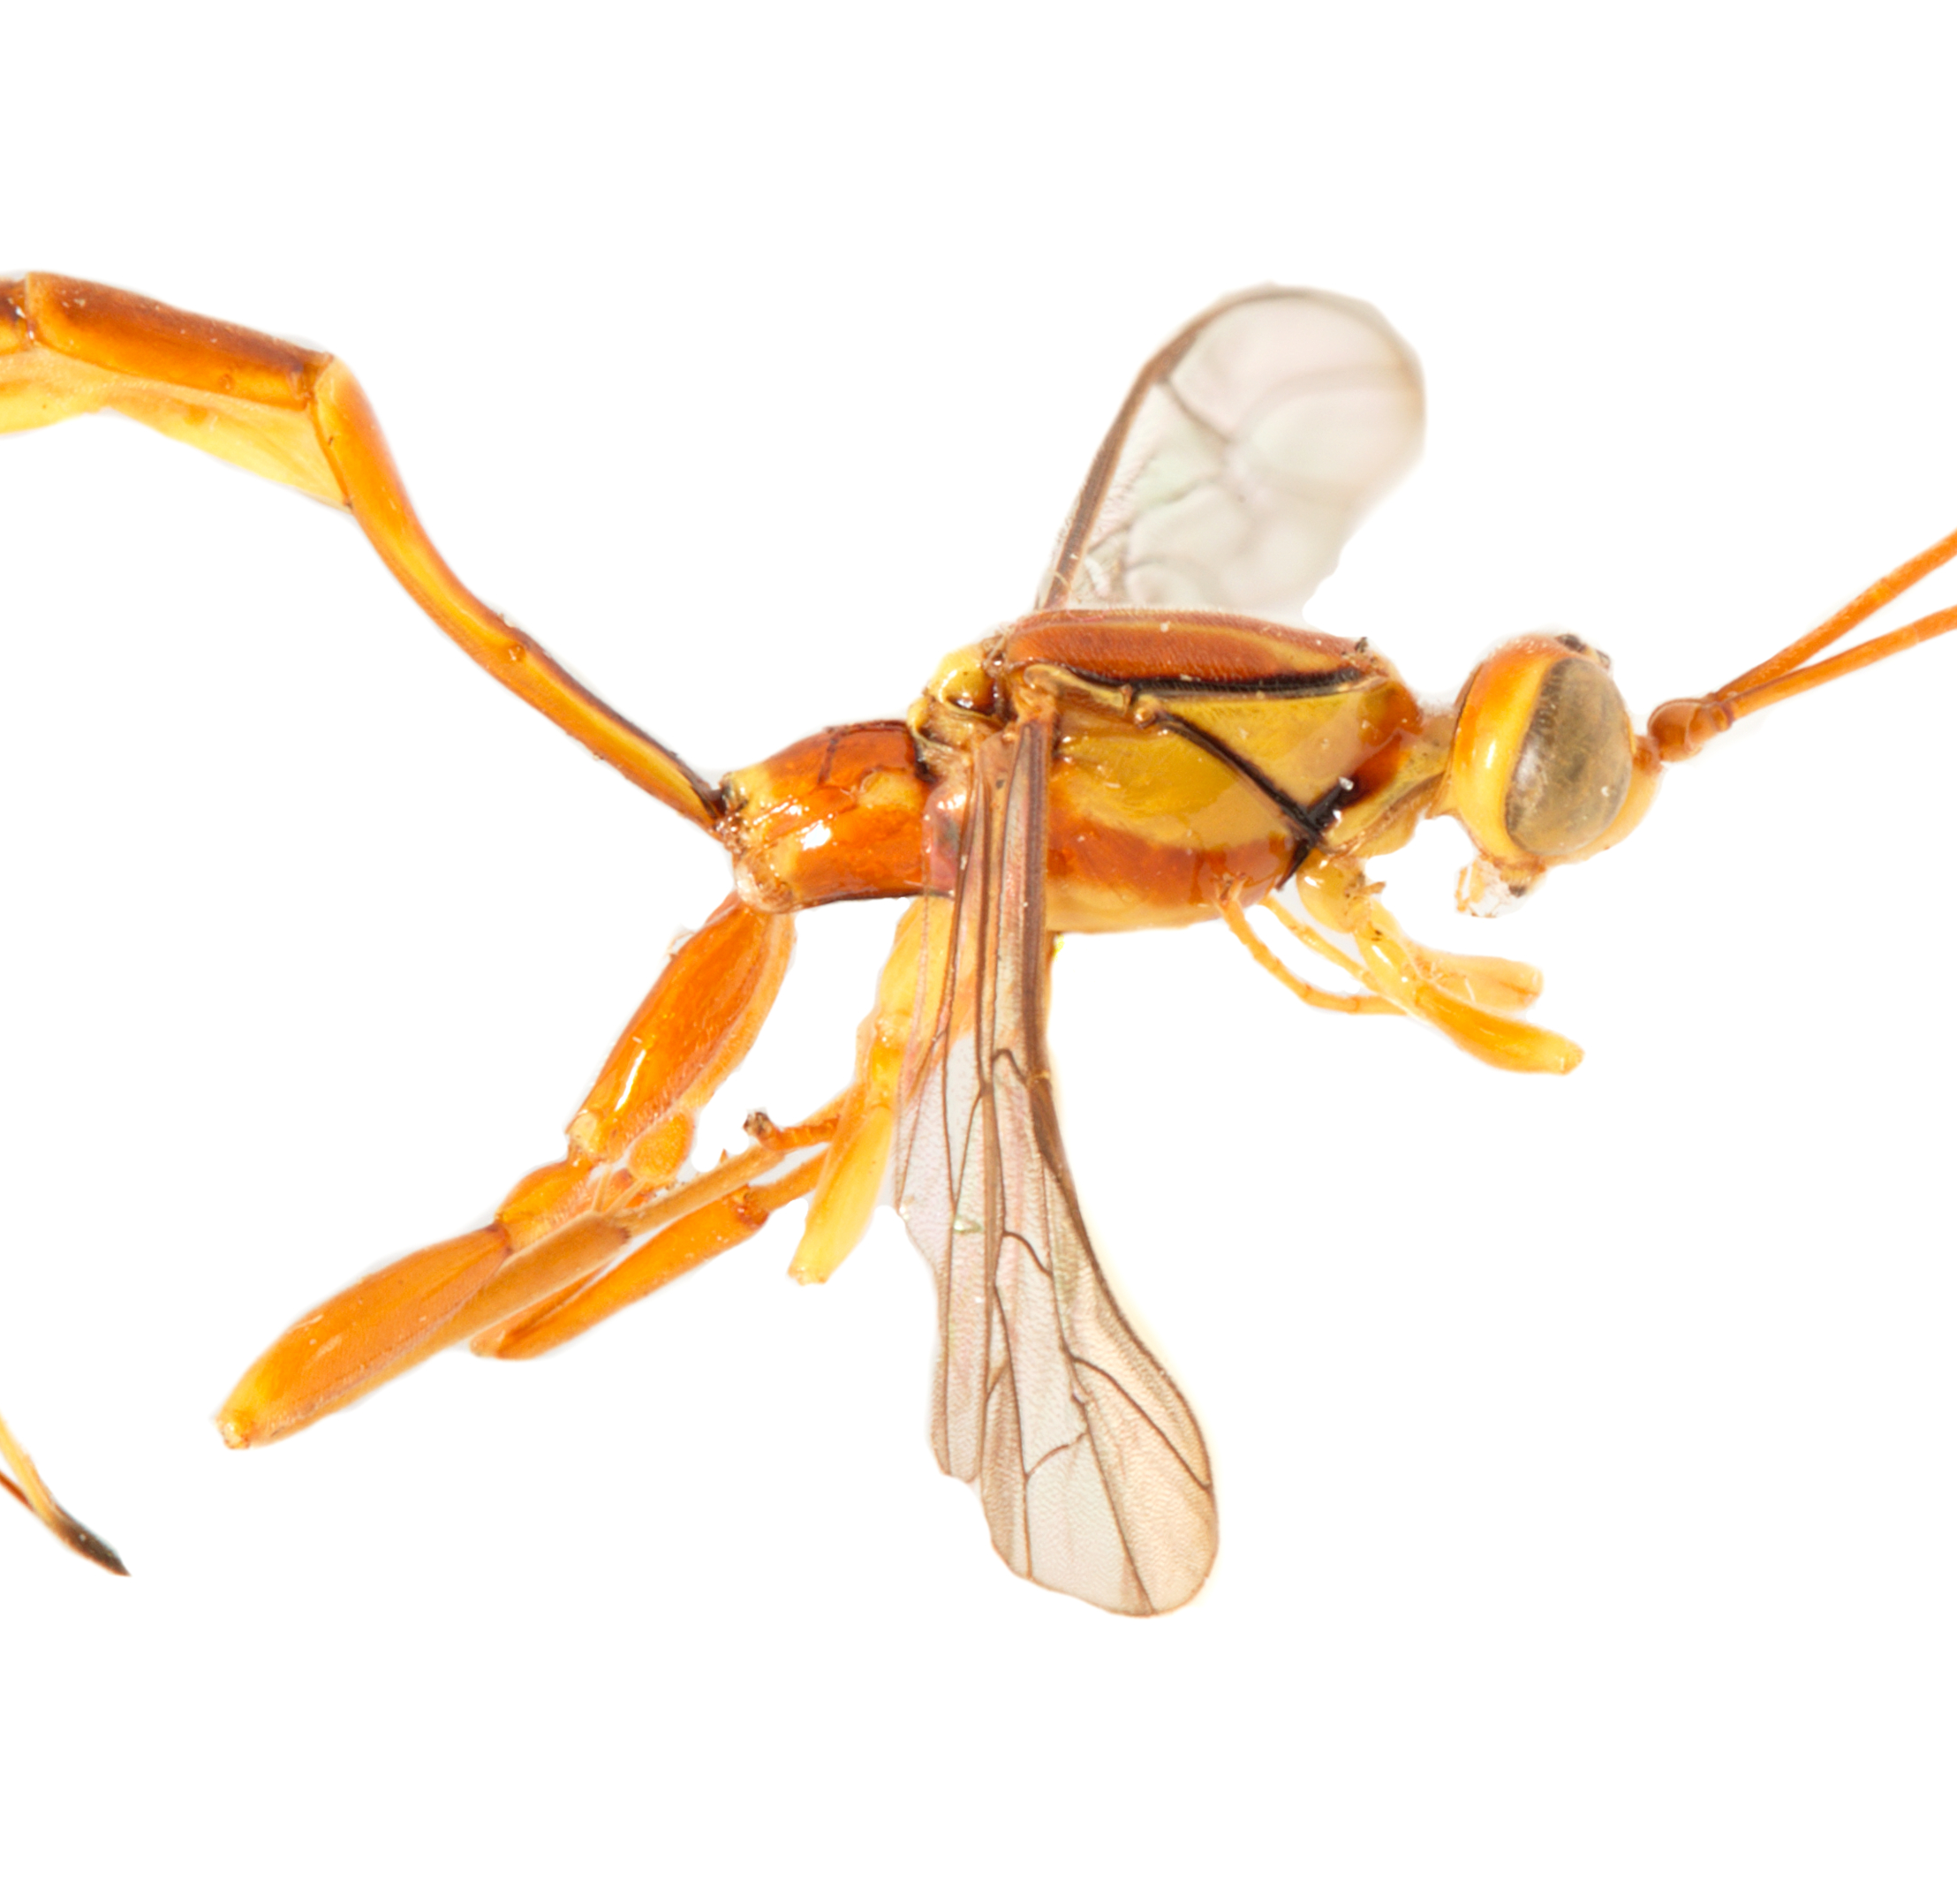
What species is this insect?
Grotea anguina
